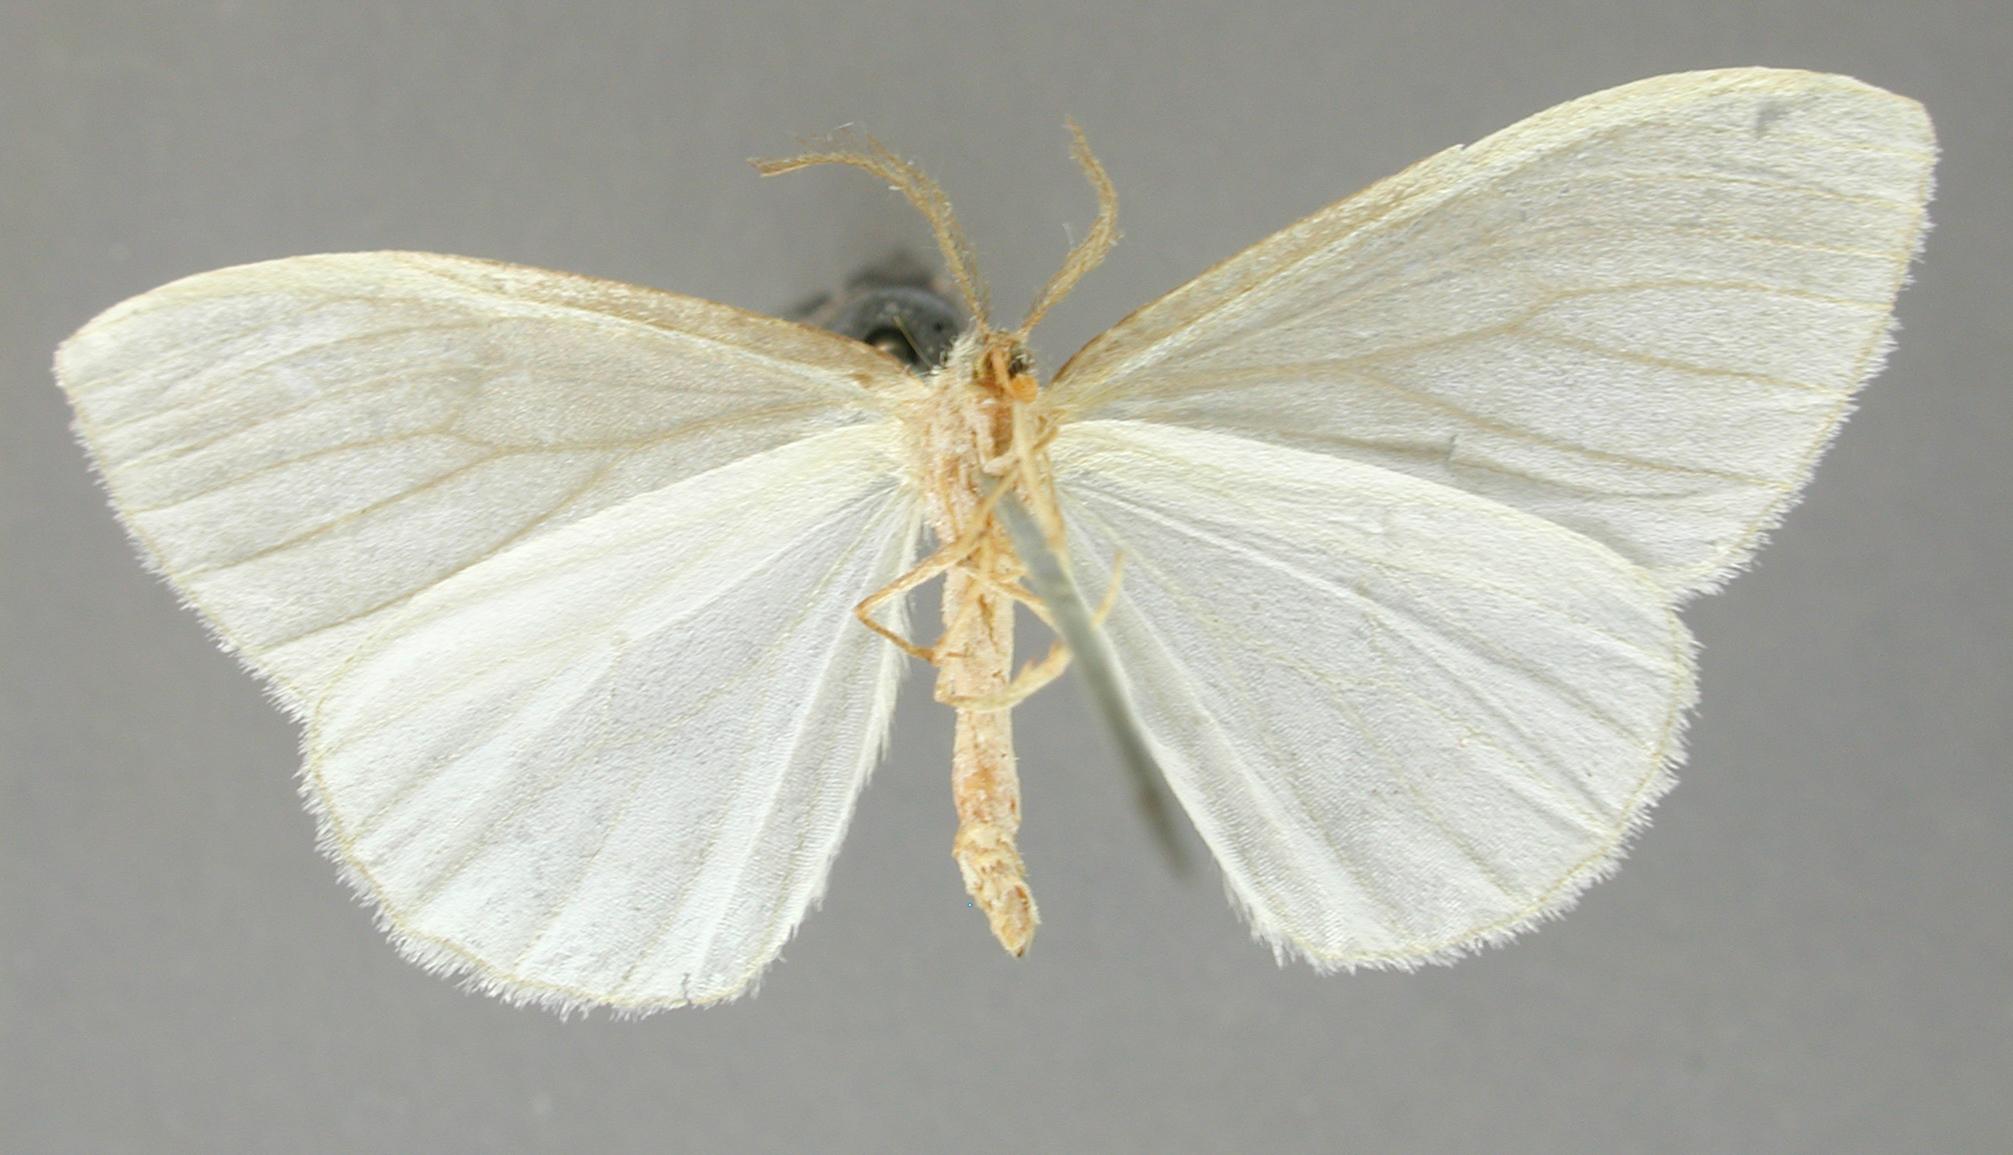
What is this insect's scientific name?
Leuculopsis collineata
